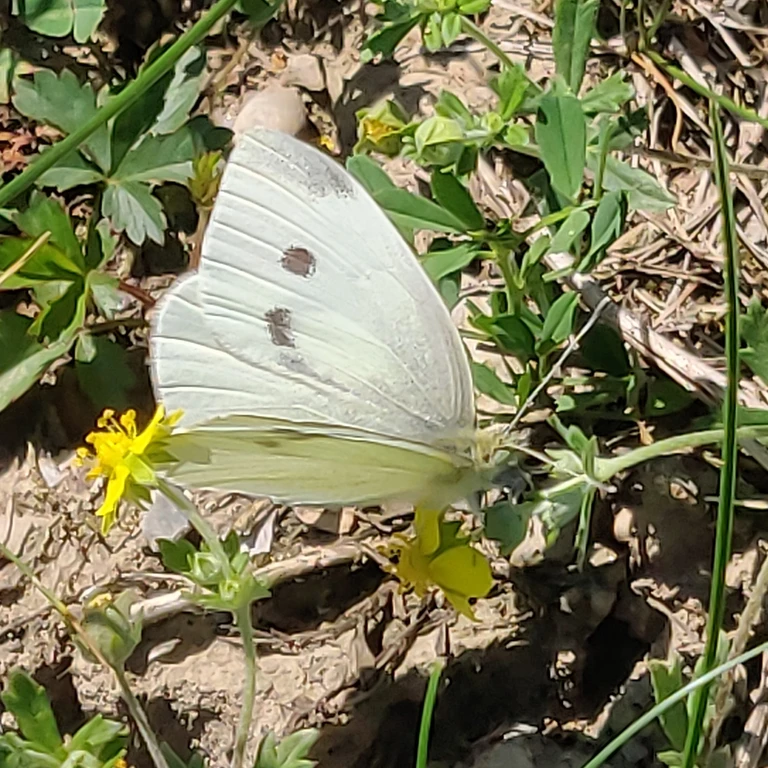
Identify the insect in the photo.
Pieris rapae
